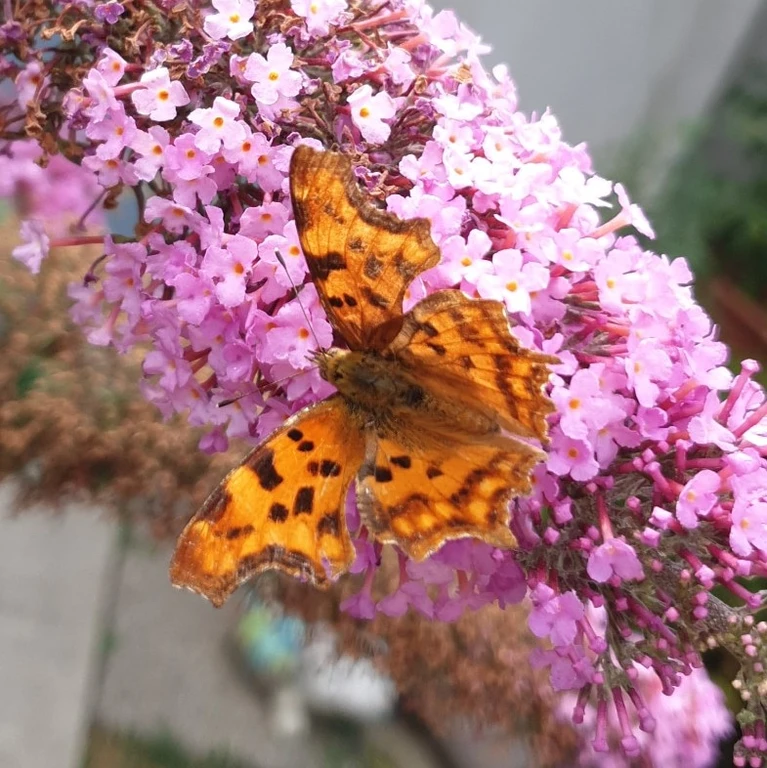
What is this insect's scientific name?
Polygonia c-album
